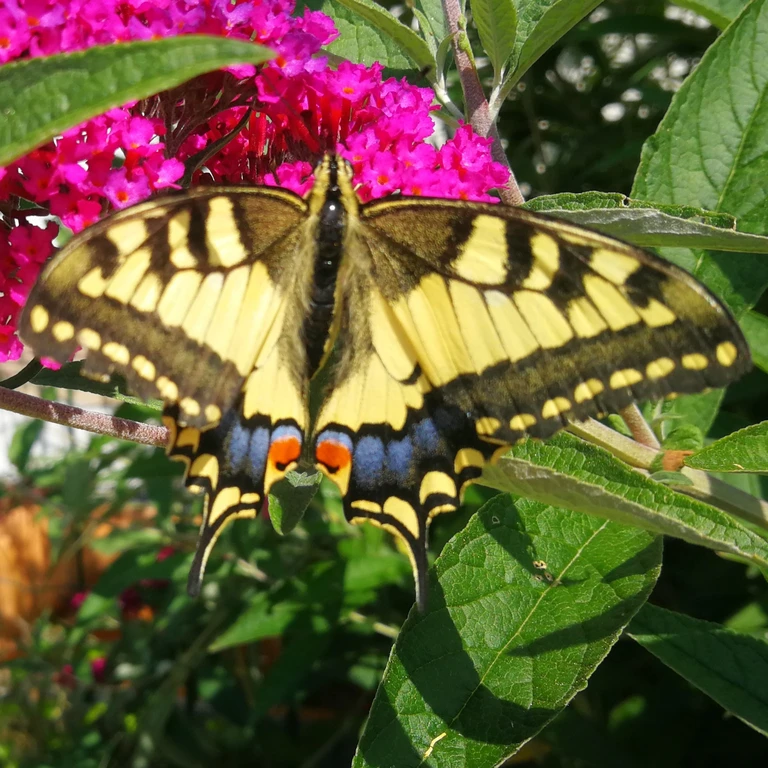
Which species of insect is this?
Papilio machaon
